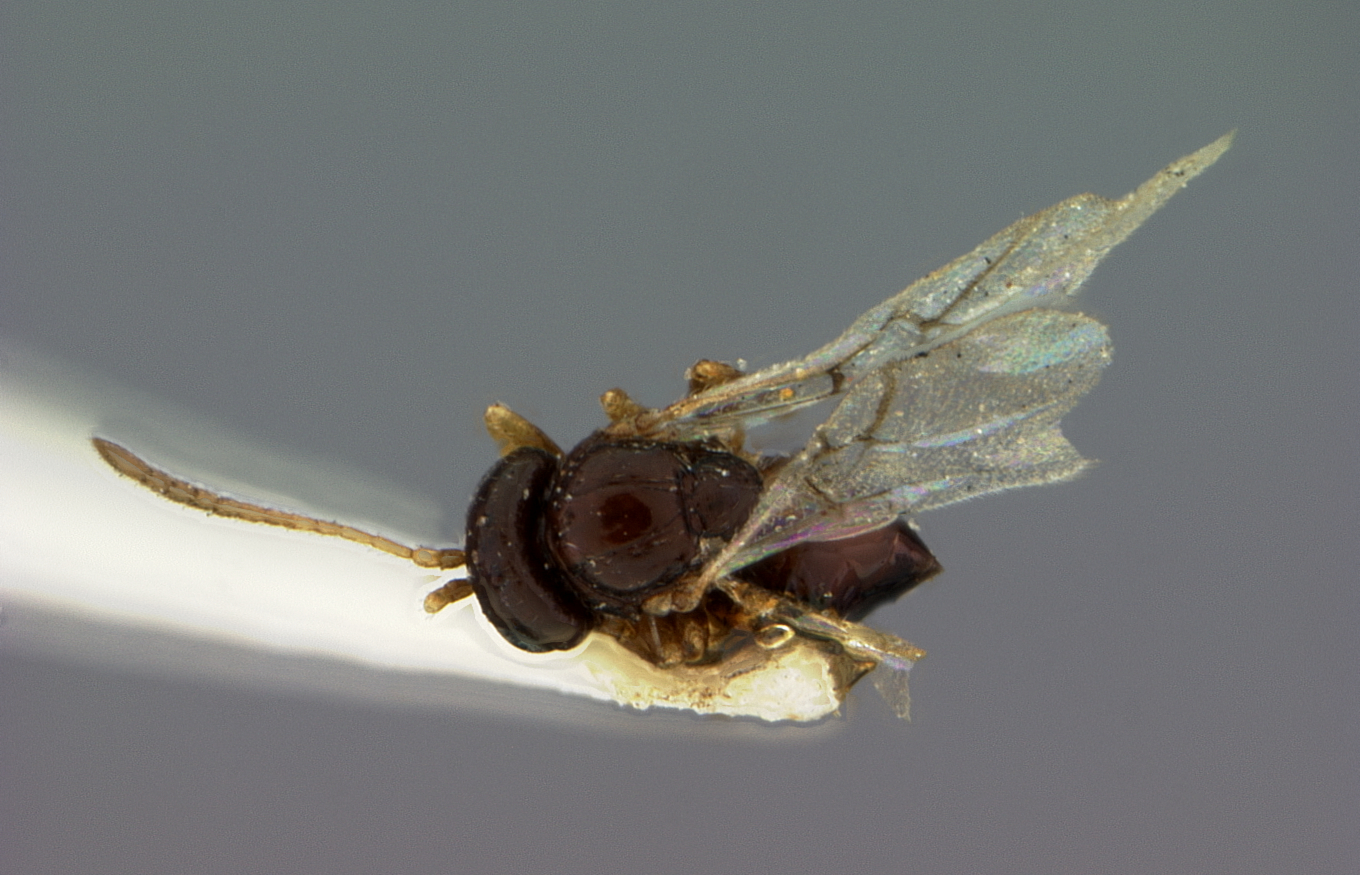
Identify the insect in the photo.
Dryophanta vesiculoides
